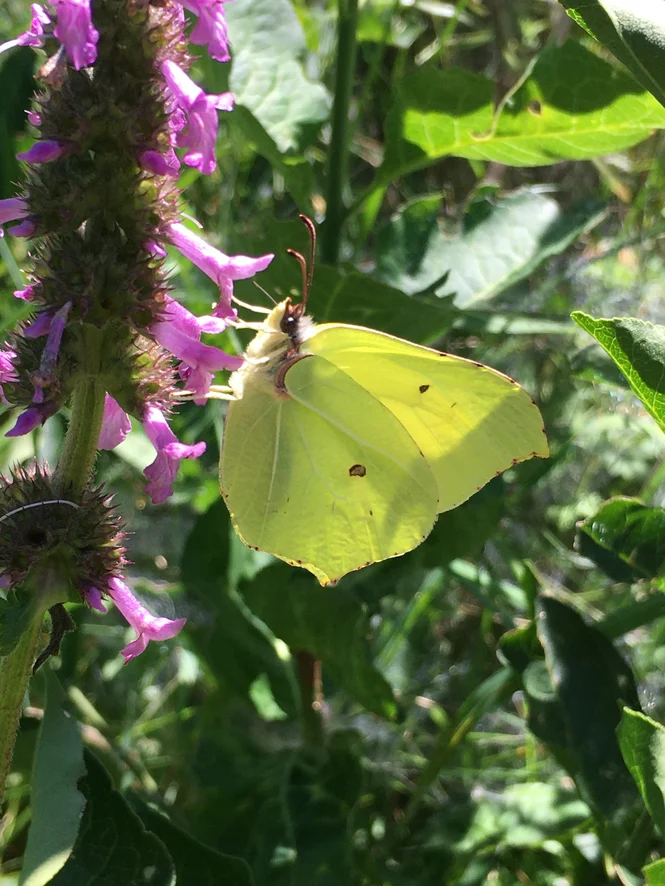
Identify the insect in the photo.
Gonepteryx rhamni
